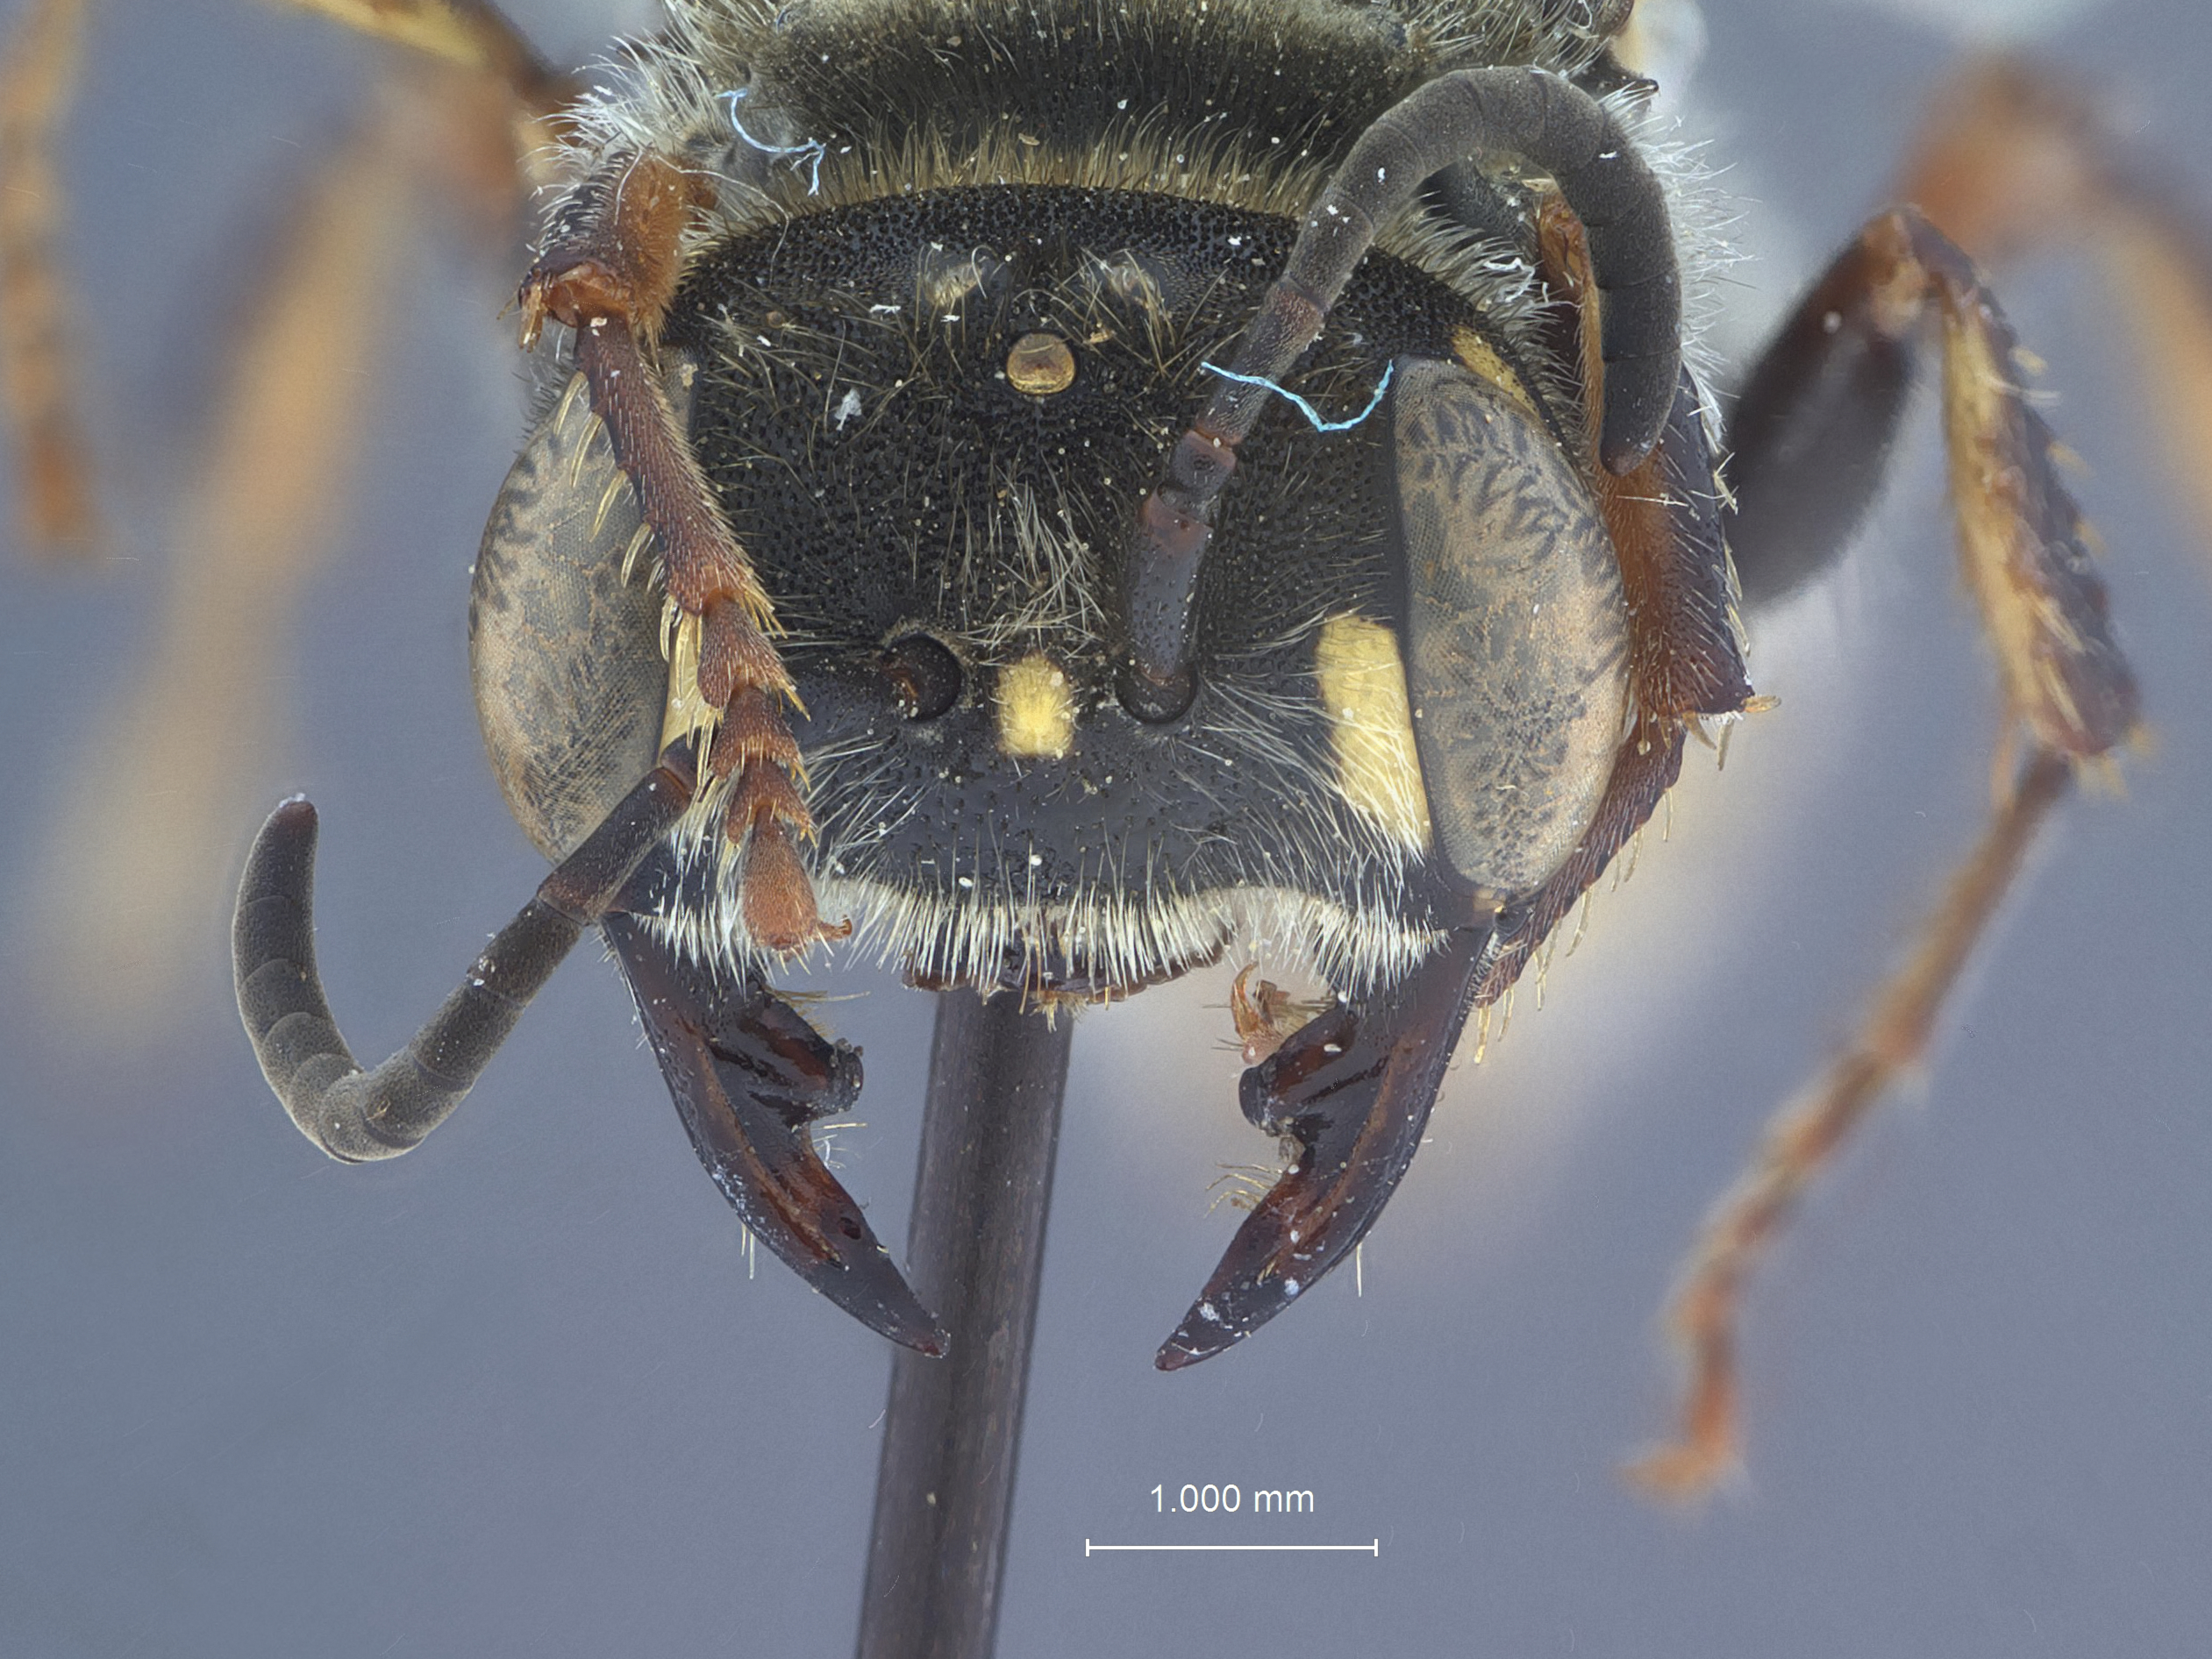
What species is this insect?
Eucerceris strangei
